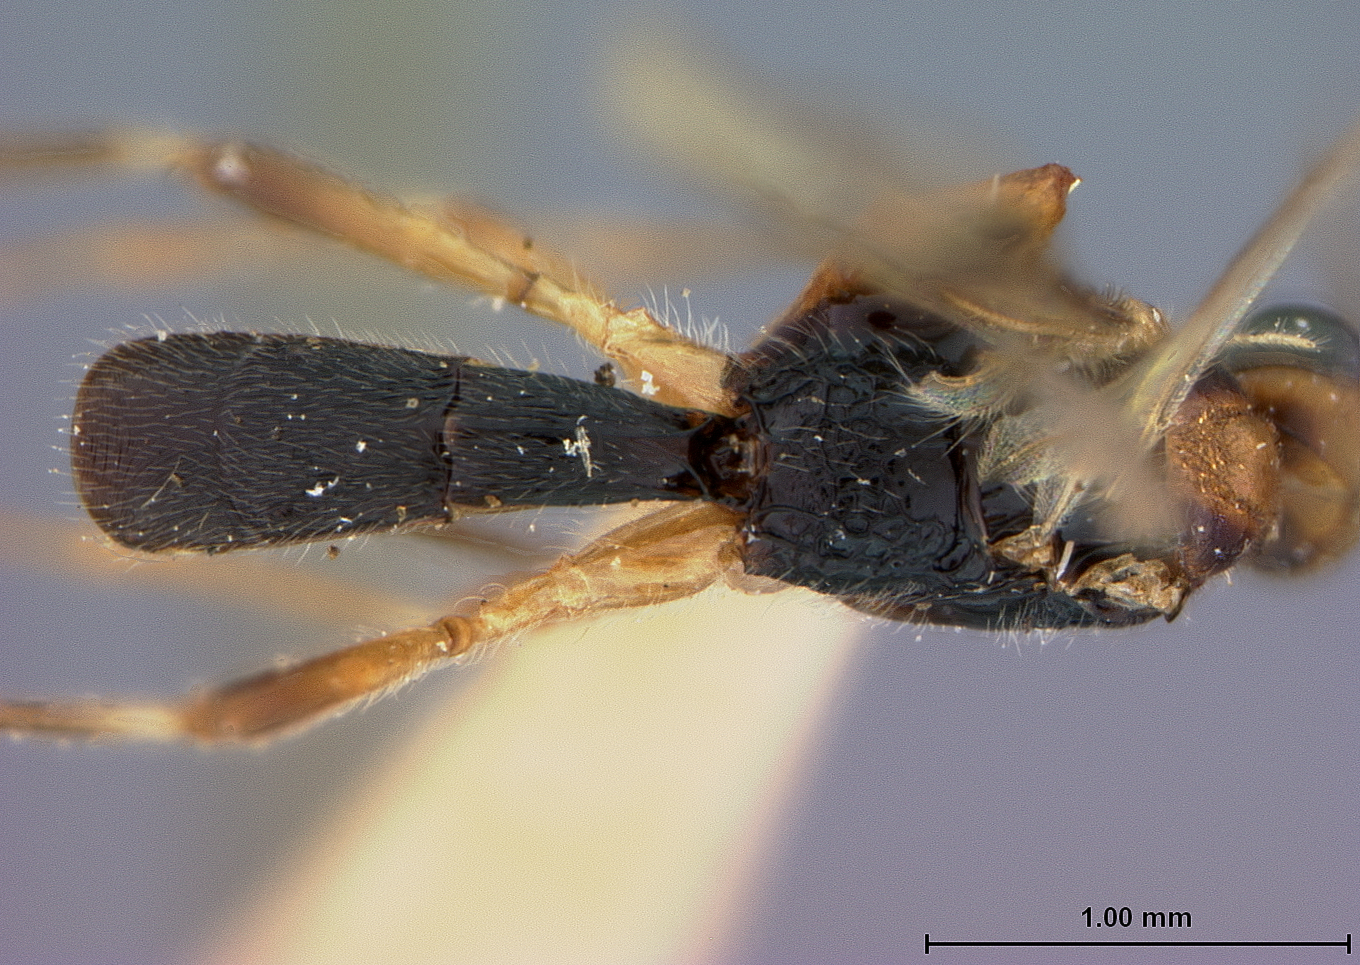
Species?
Neorhyssalus compositus
